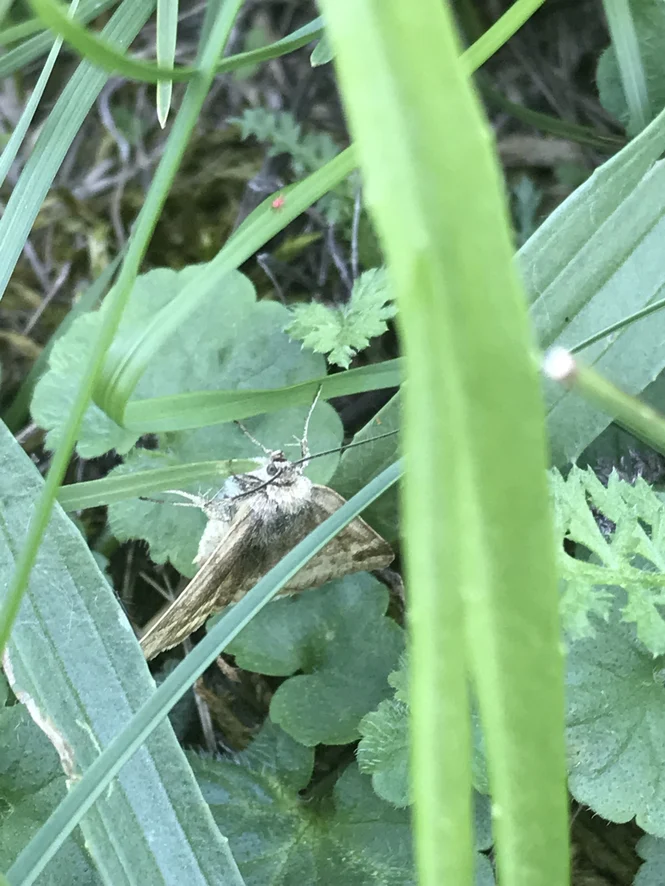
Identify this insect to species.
Euclidia glyphica
